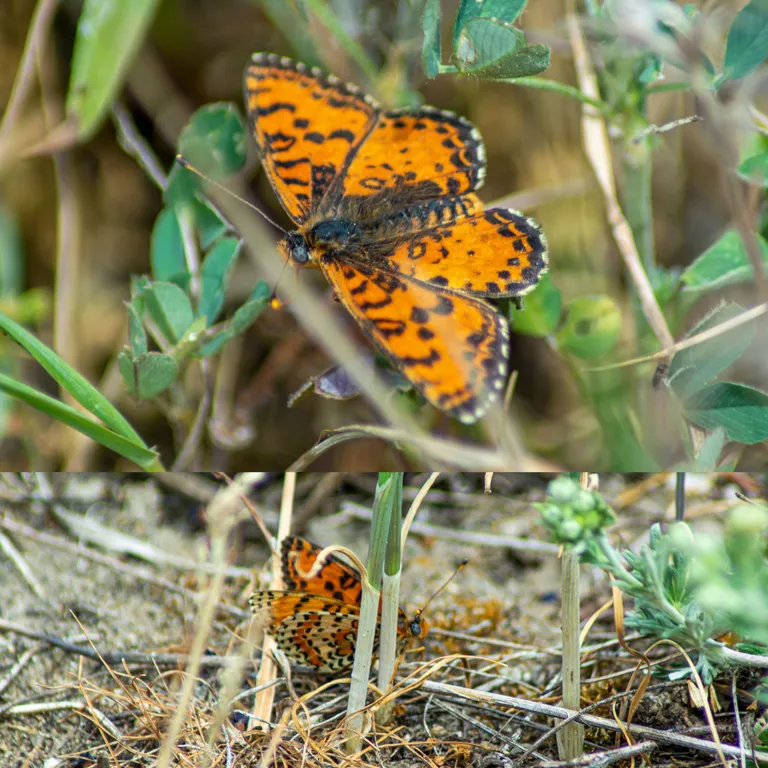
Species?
Melitaea didyma
